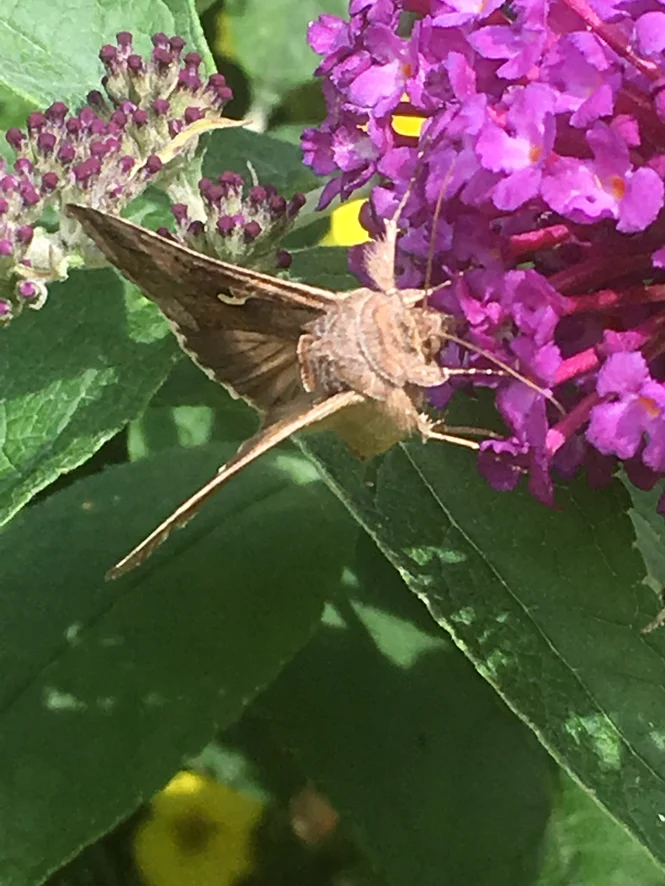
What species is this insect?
Autographa gamma
